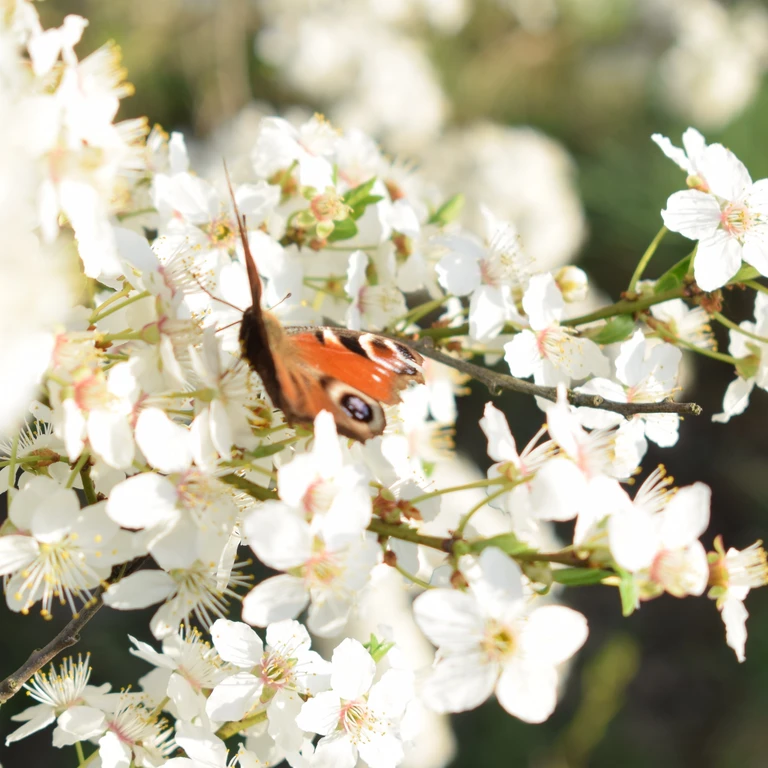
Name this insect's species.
Aglais io
